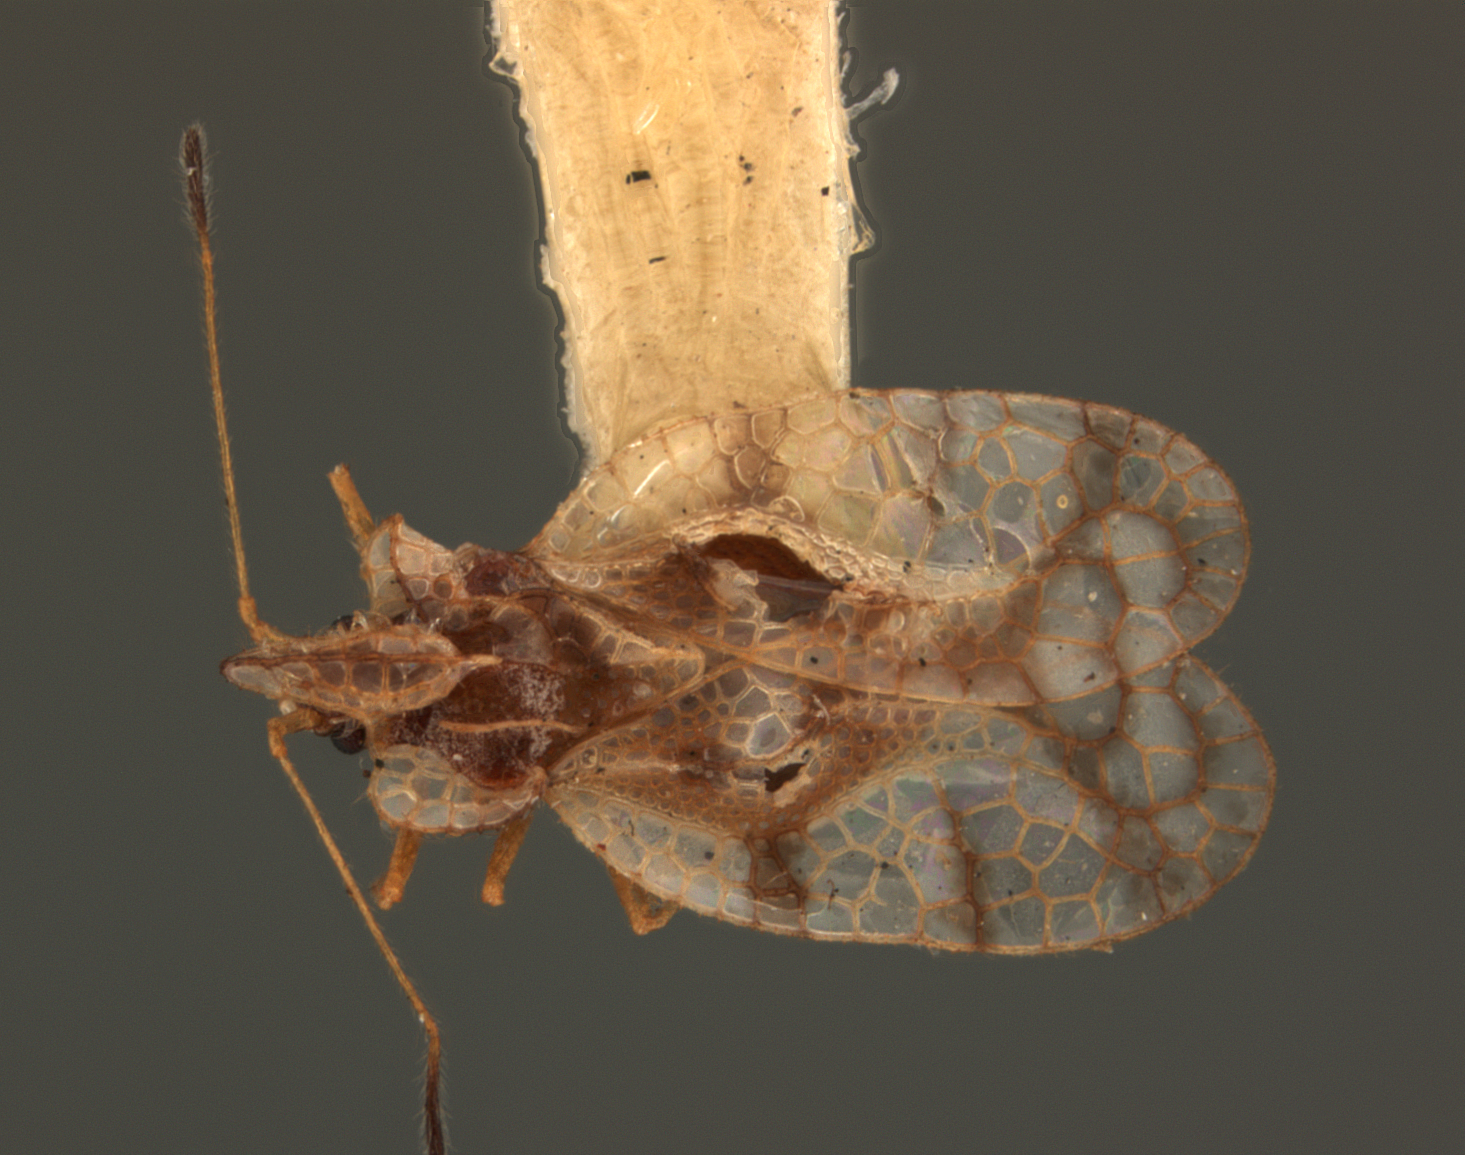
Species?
Stephanitis blatchleyi
